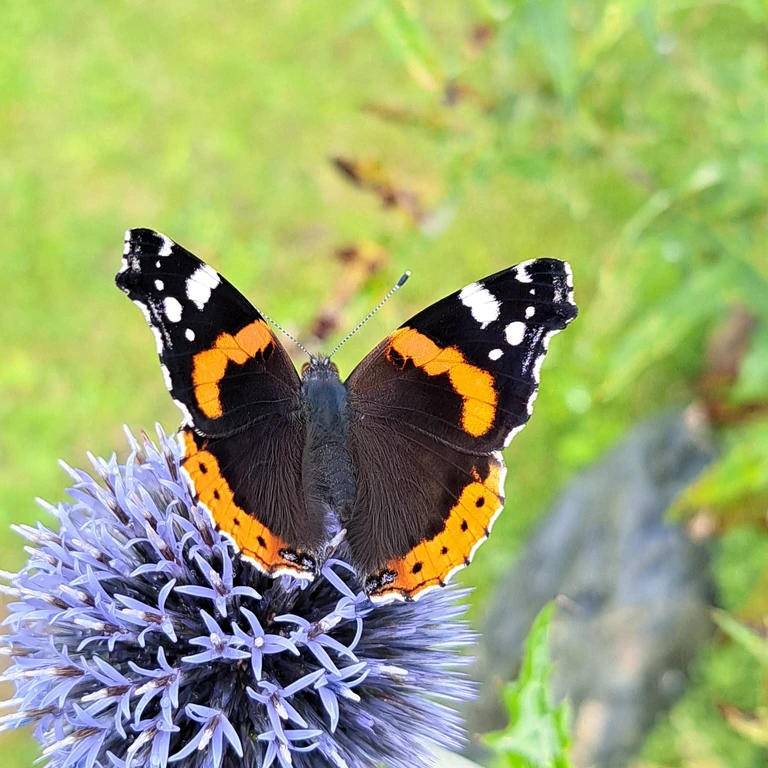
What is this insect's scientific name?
Vanessa atalanta
